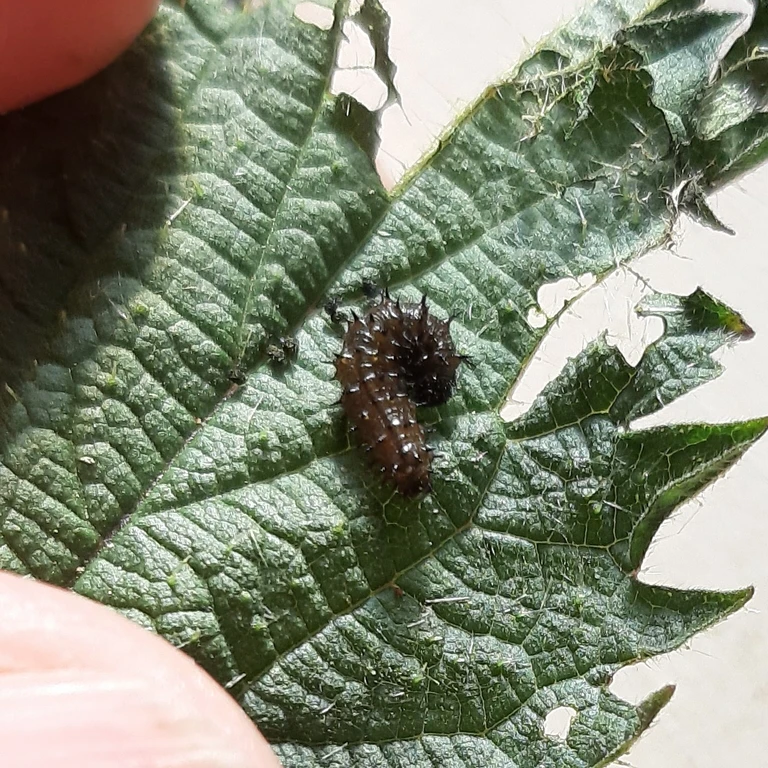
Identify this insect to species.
Vanessa atalanta
